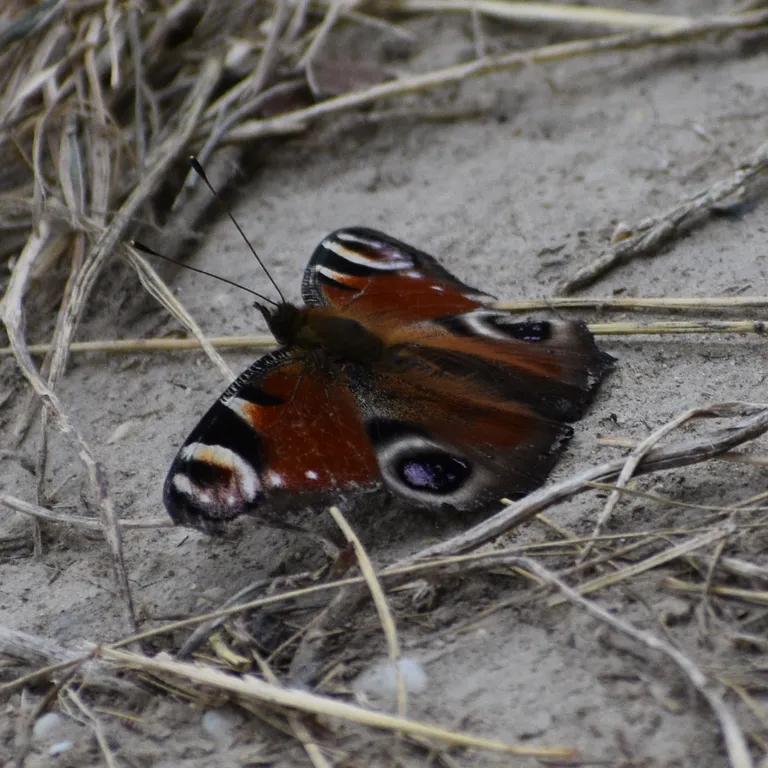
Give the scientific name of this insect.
Aglais io
